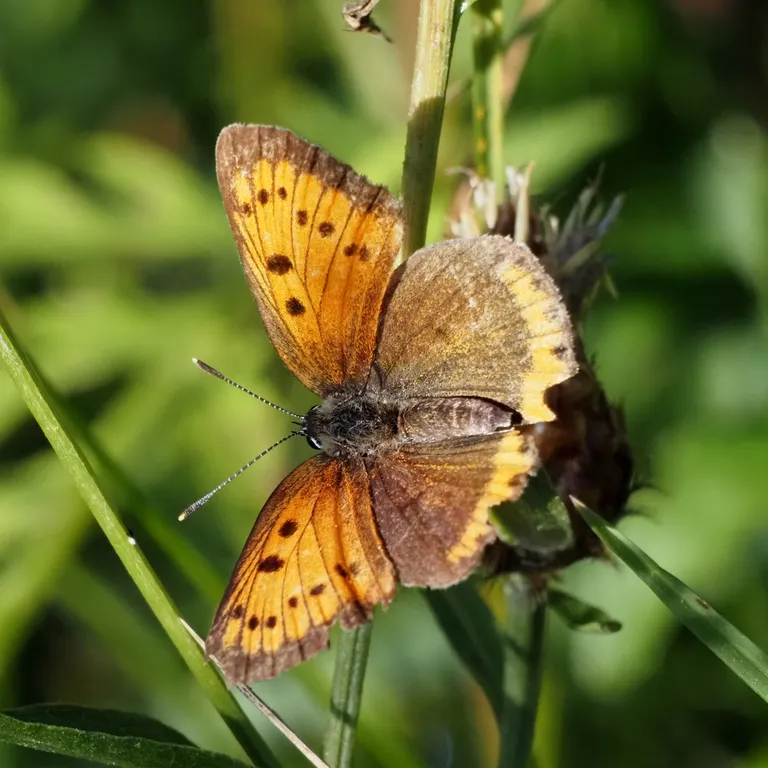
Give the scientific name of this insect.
Lycaena dispar
